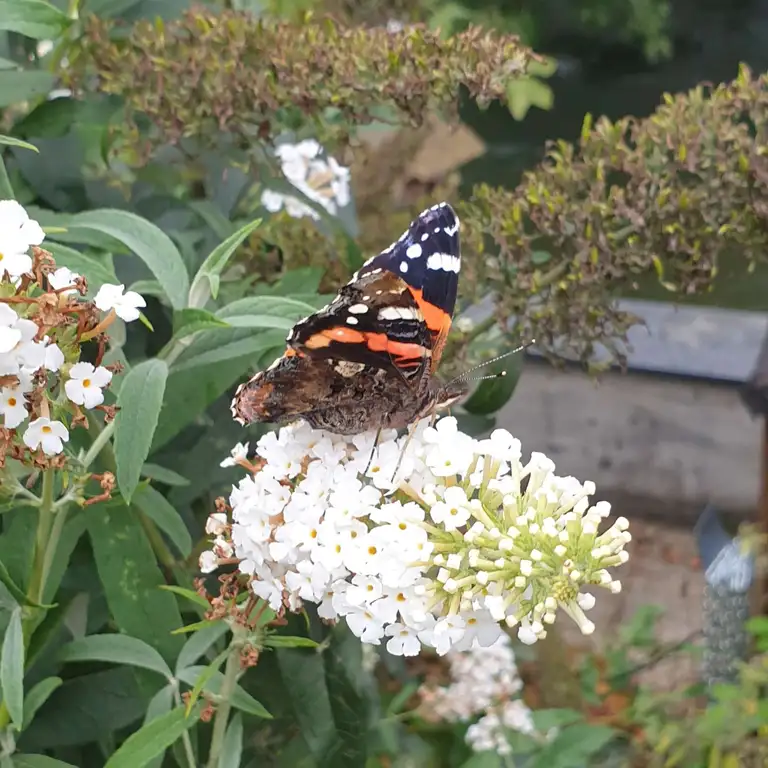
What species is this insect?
Vanessa atalanta
